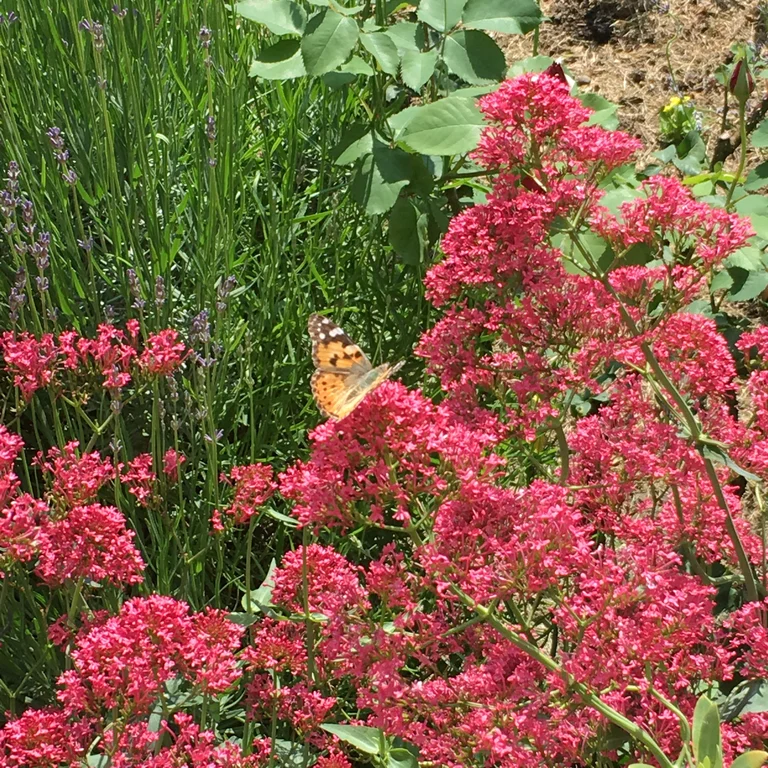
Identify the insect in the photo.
Vanessa cardui
